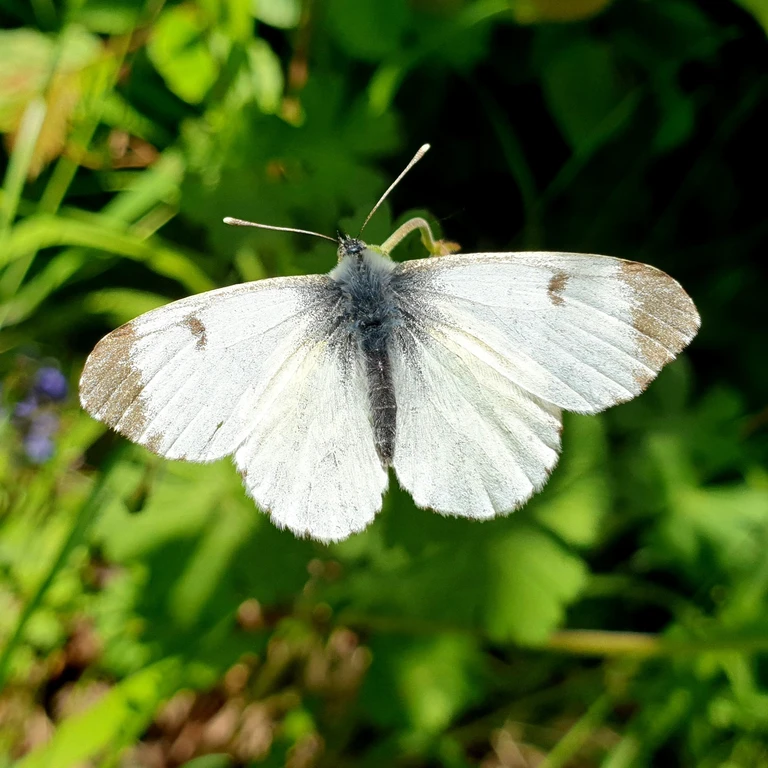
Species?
Anthocharis cardamines
